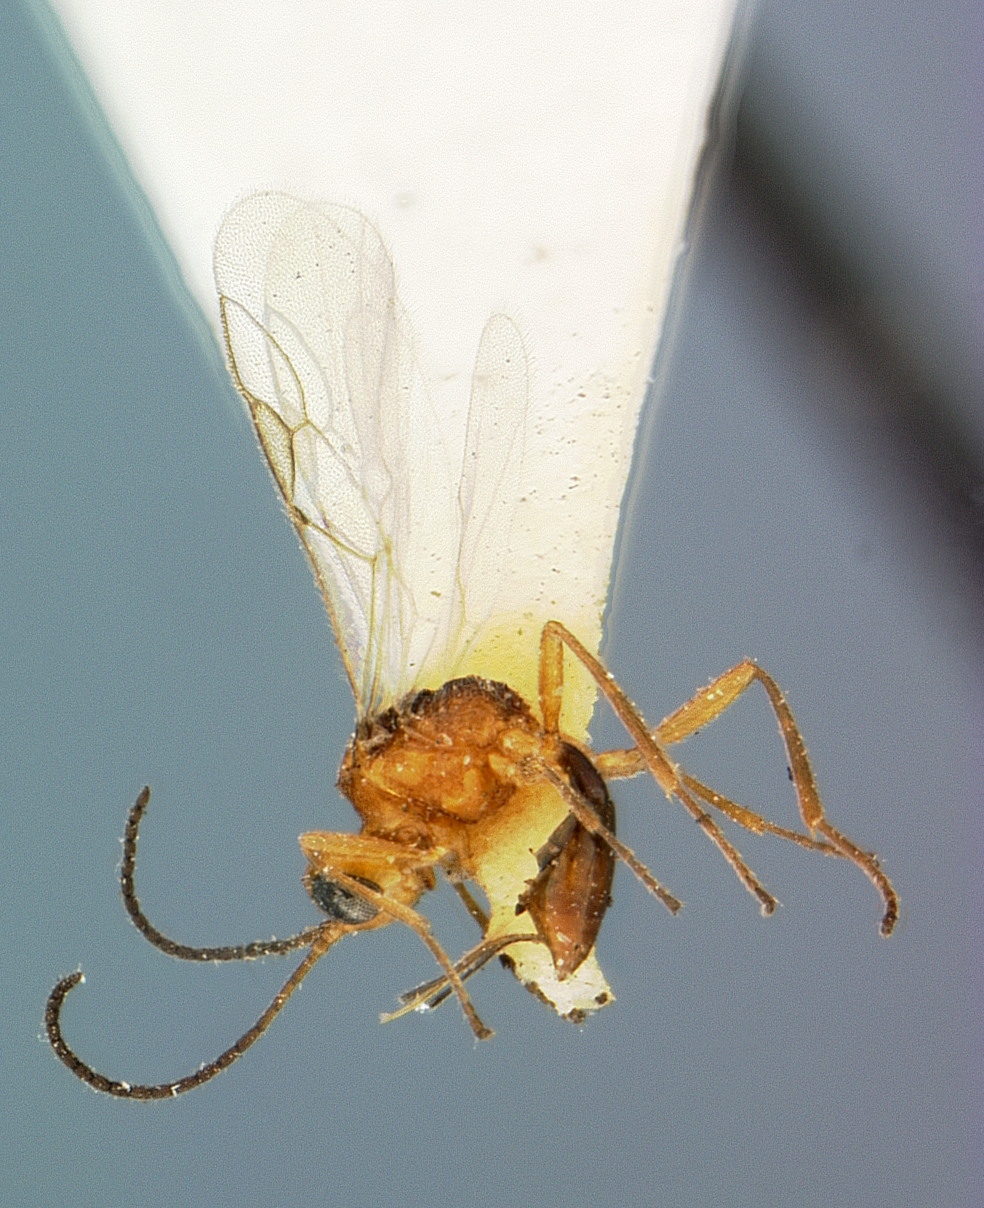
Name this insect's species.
Microctonus hyperodae
